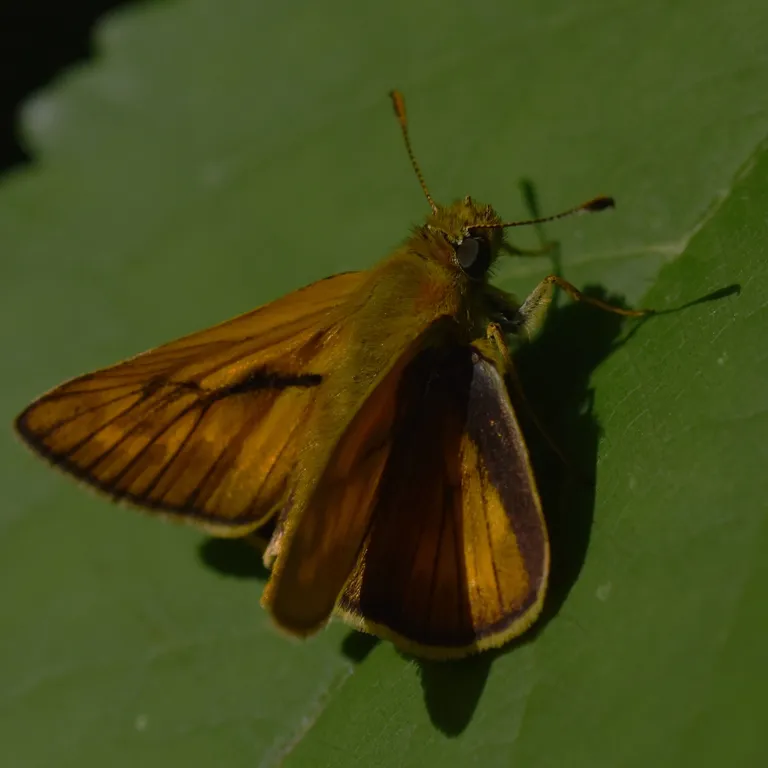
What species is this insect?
Ochlodes sylvanus (also Ochlodes venata)
